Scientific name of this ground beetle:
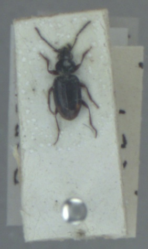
Bembidion lunulatum
